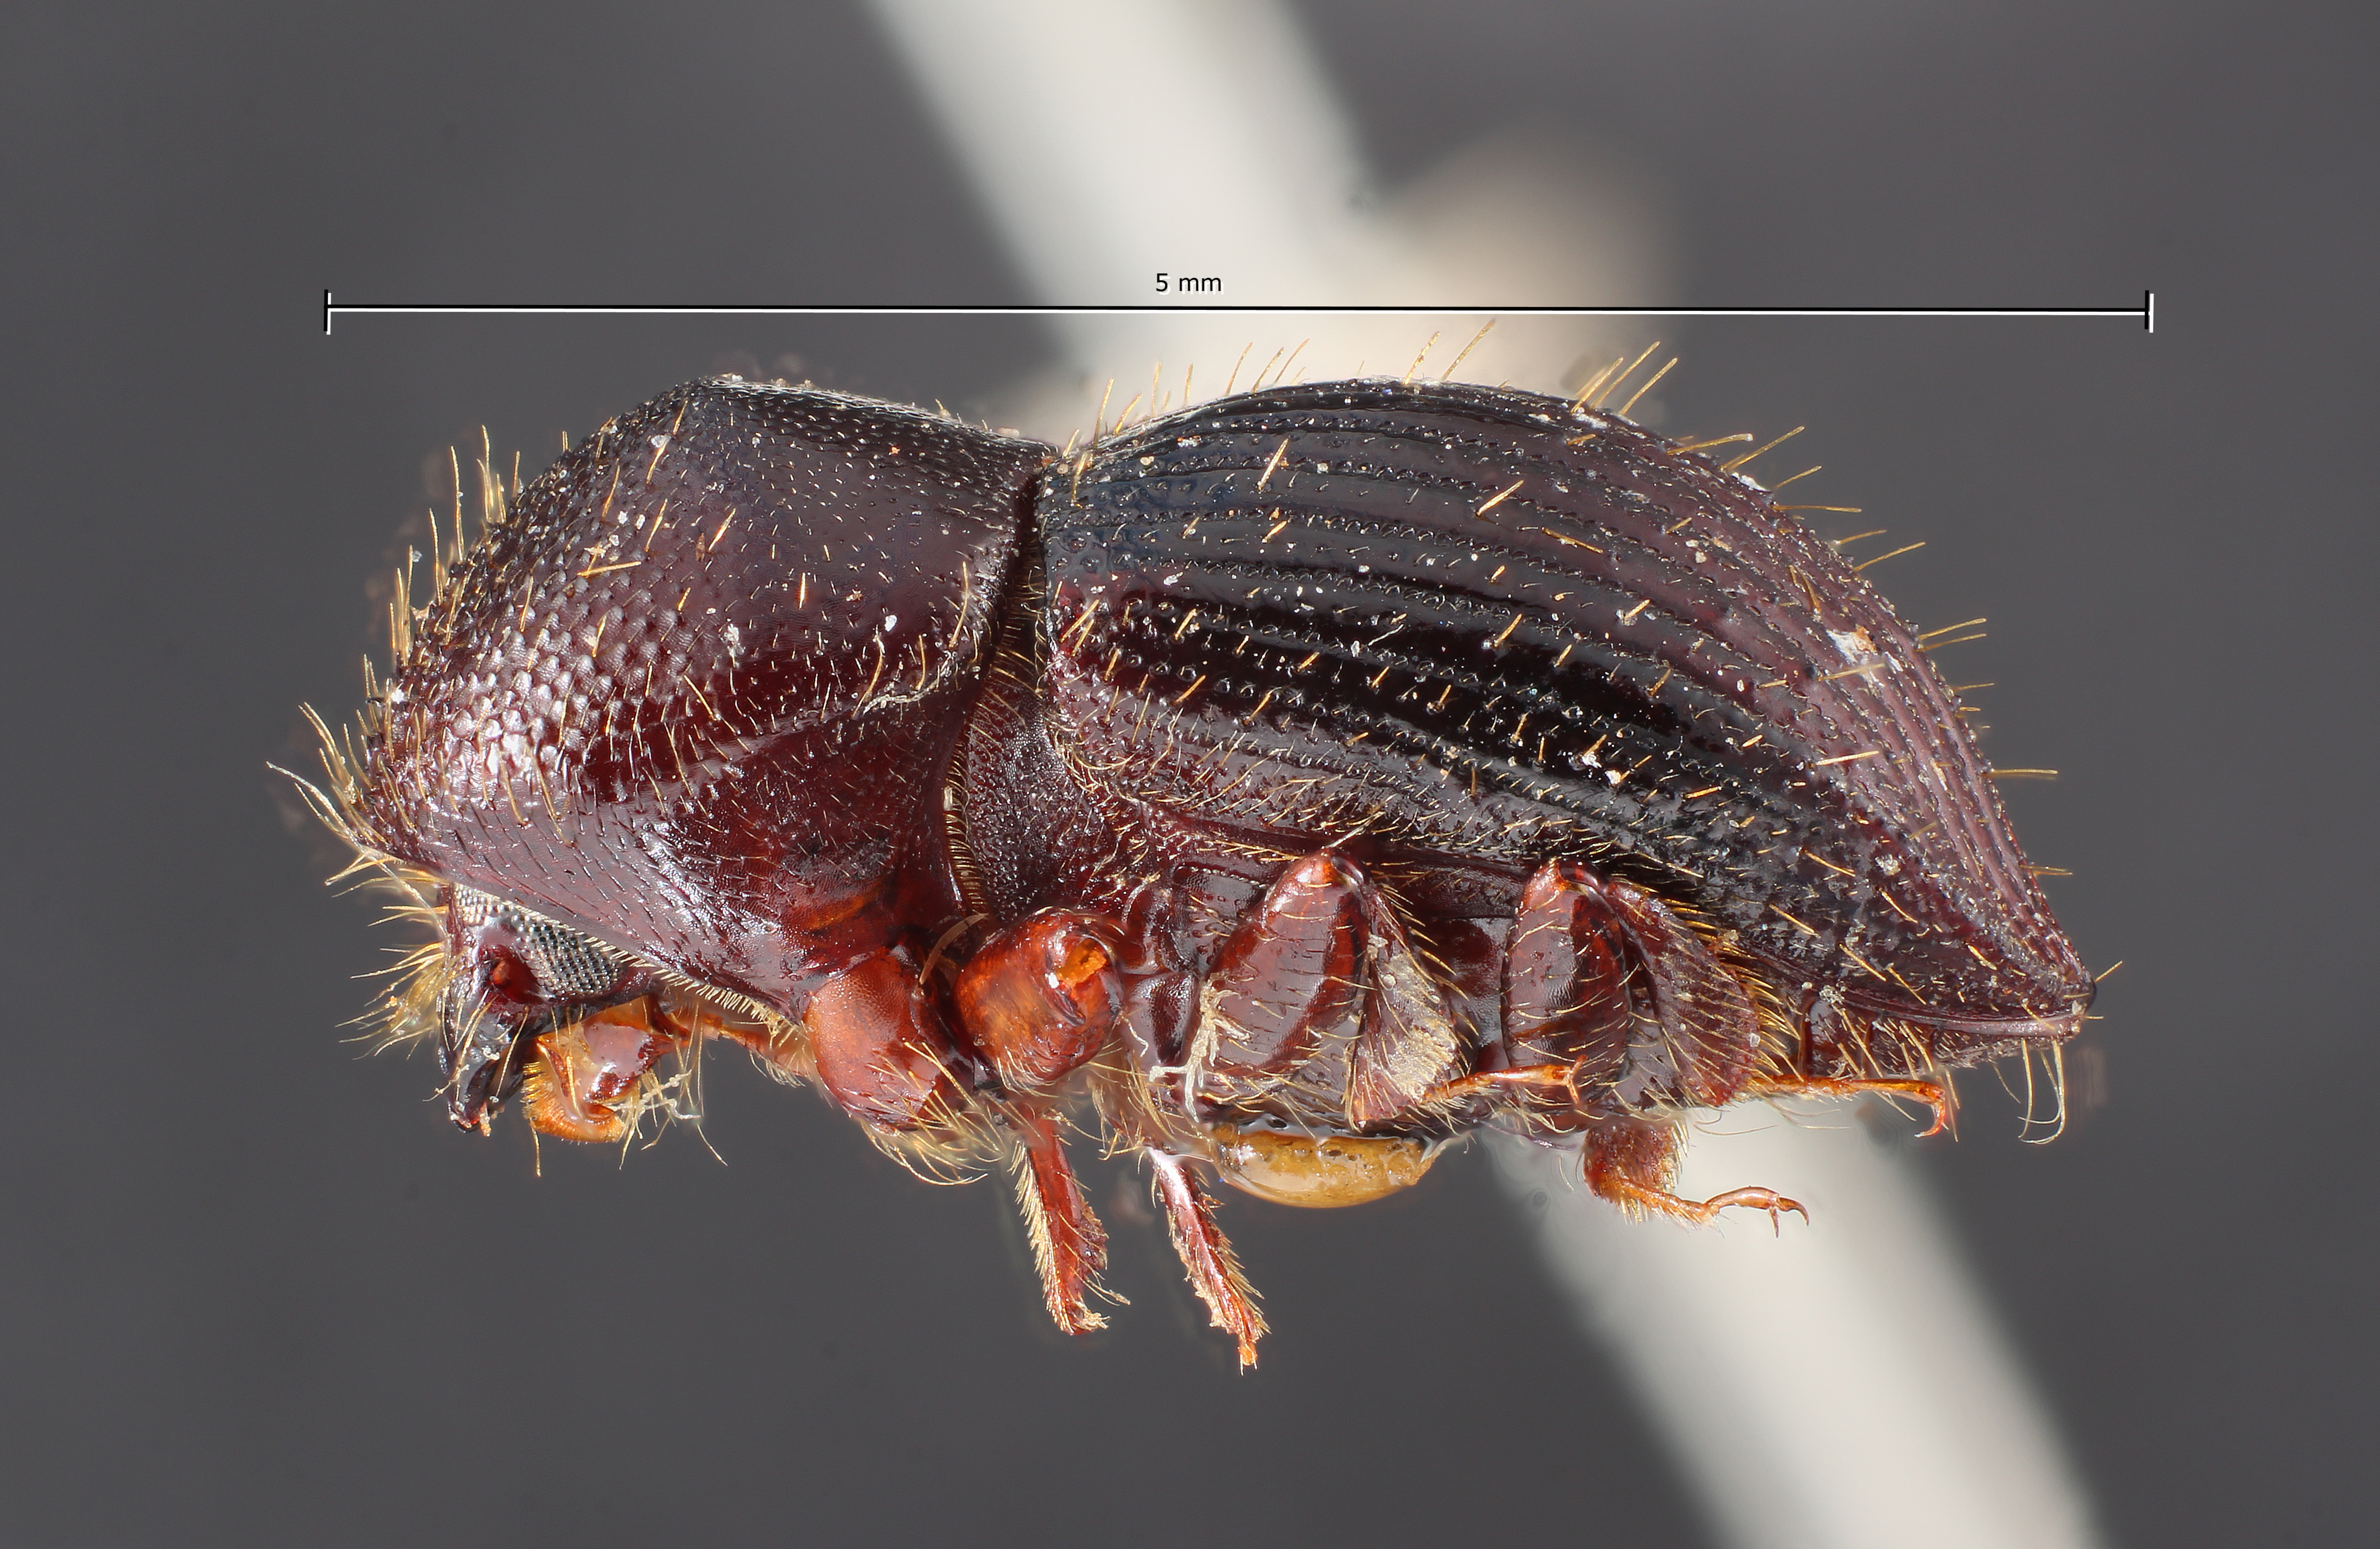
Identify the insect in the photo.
Boroxylon burgdorfi
